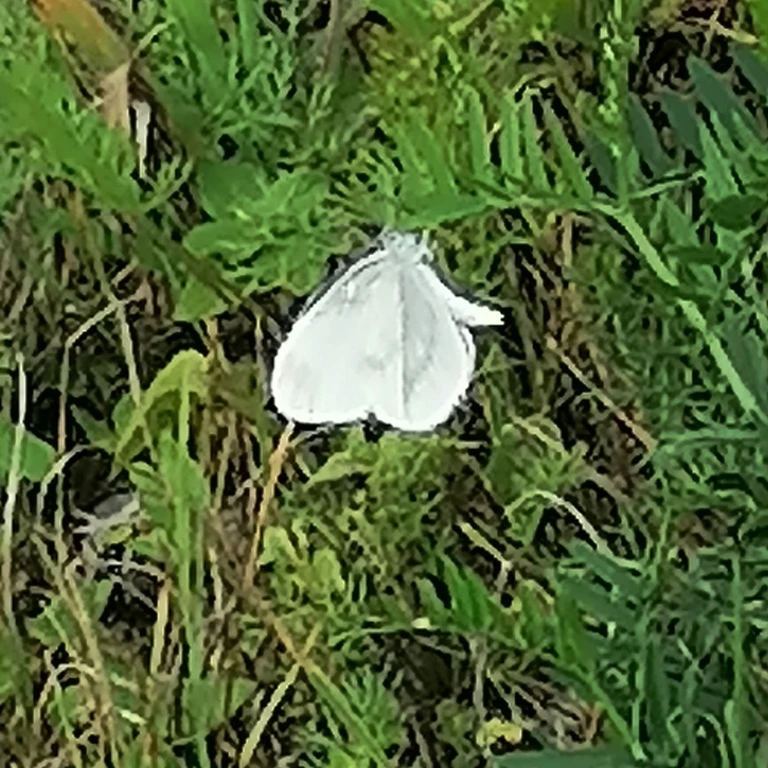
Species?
Leptidea sinapis/juvernica
